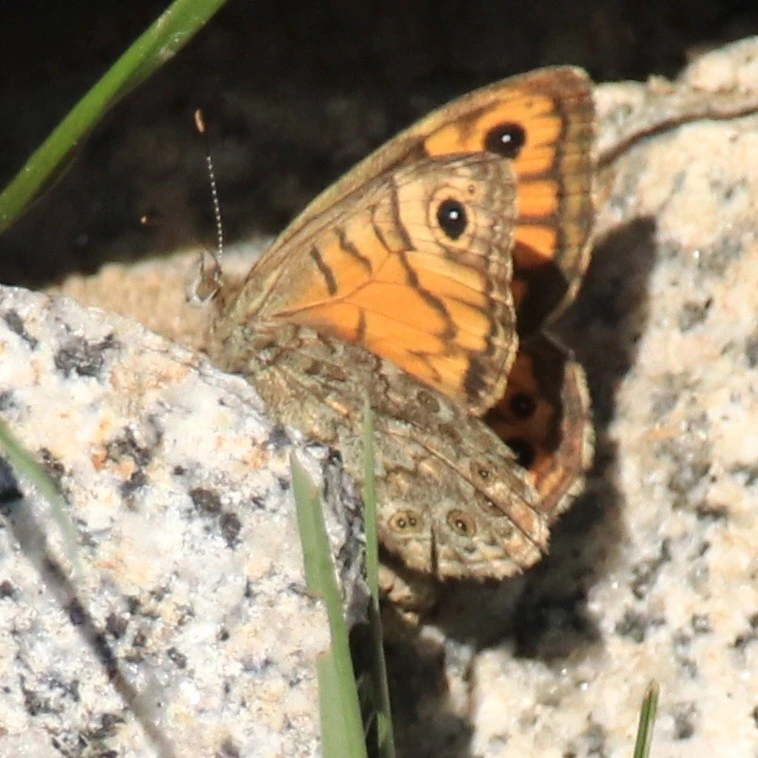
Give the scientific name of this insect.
Lasiommata megera (also Pararge megera)
